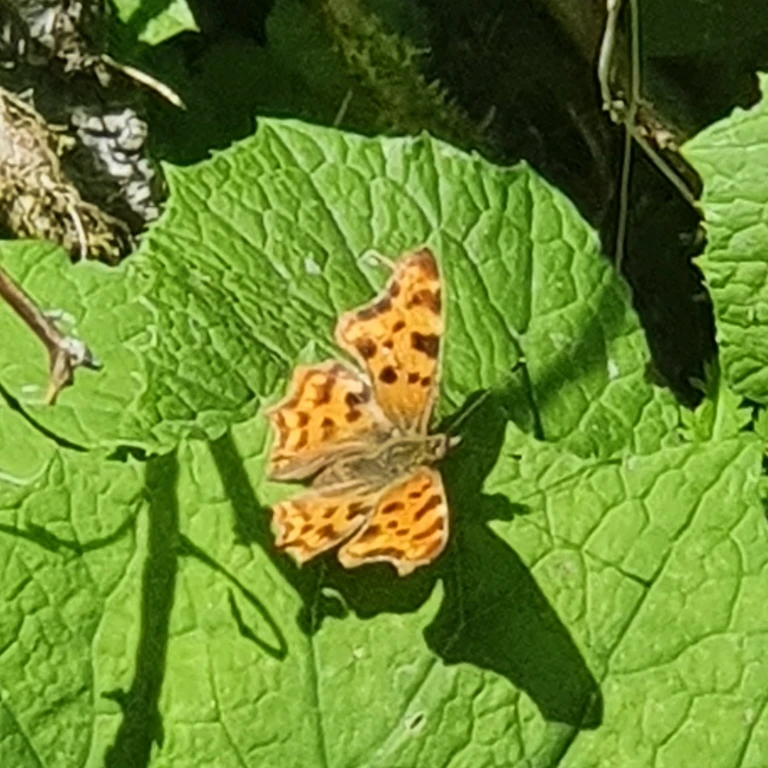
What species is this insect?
Polygonia c-album
